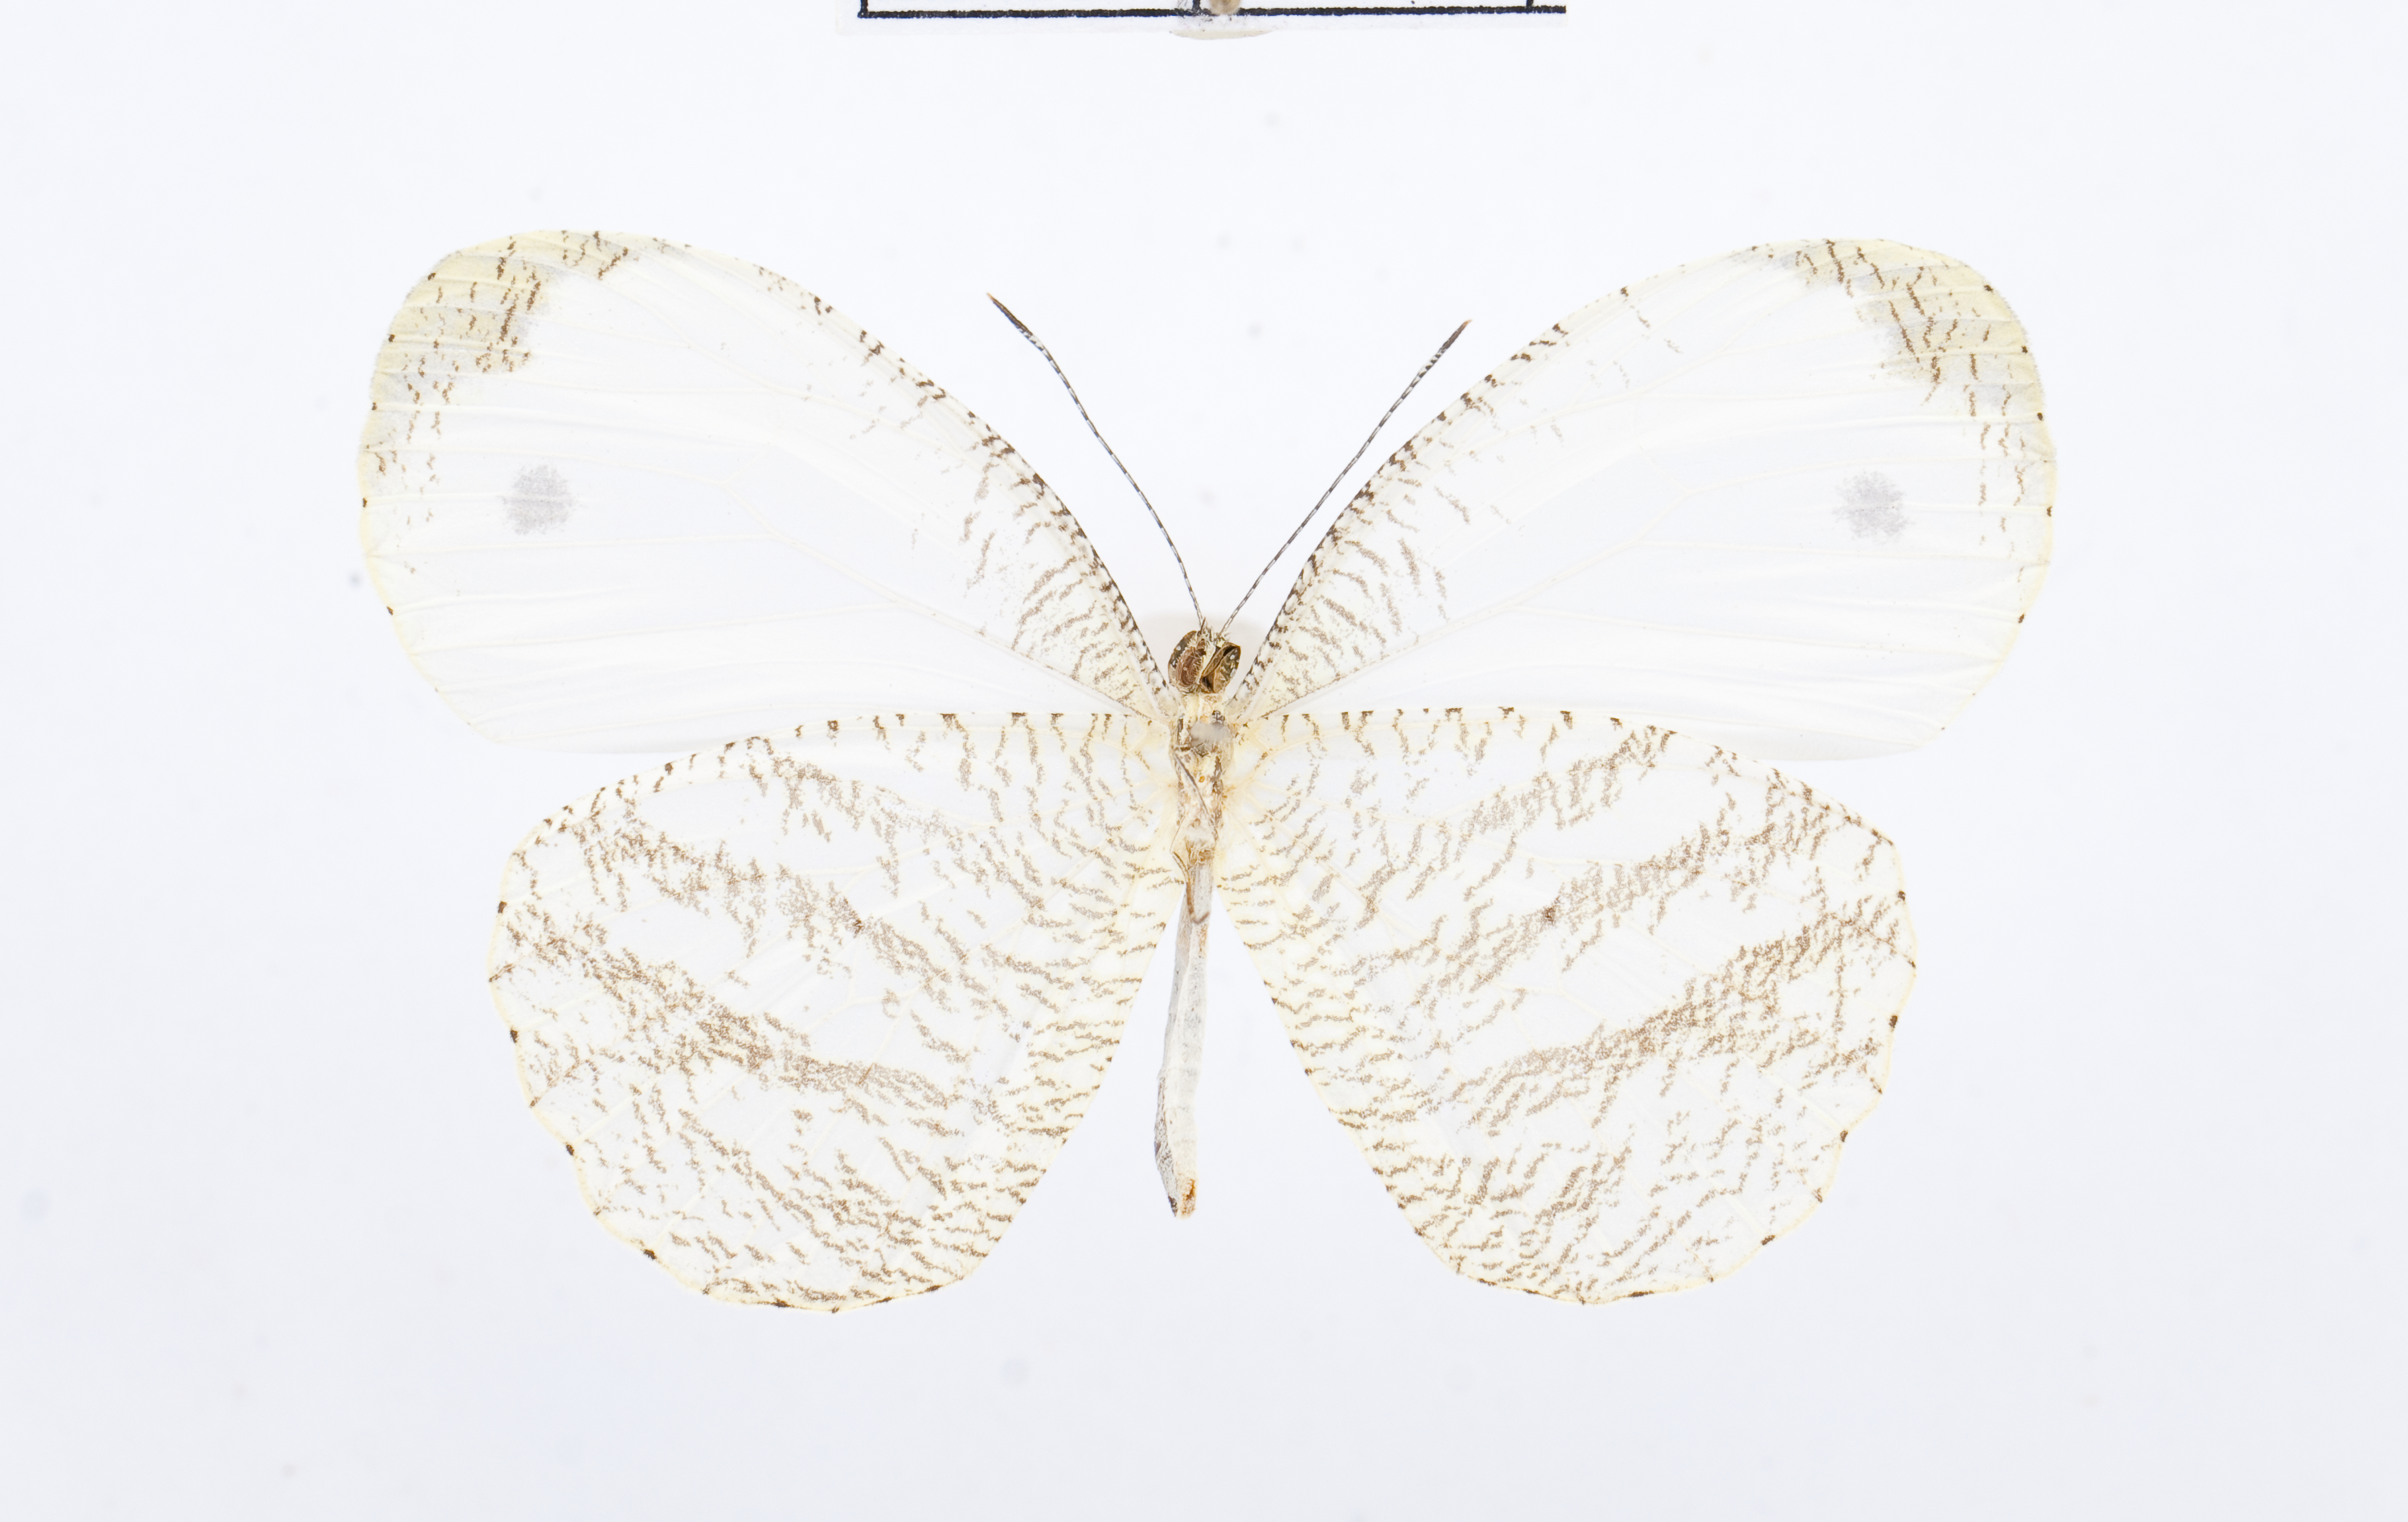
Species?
Leptosia medusa
